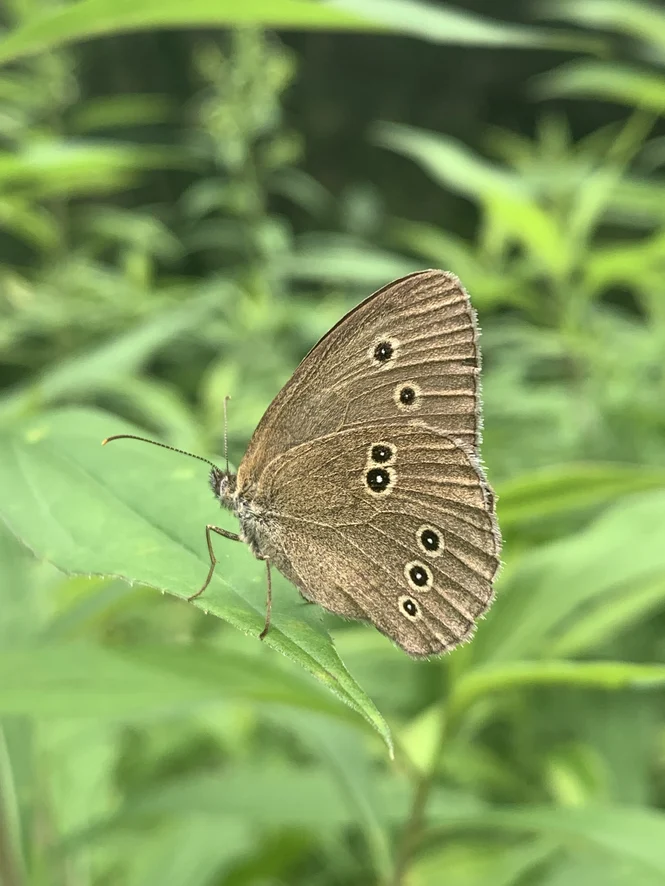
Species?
Aphantopus hyperantus
